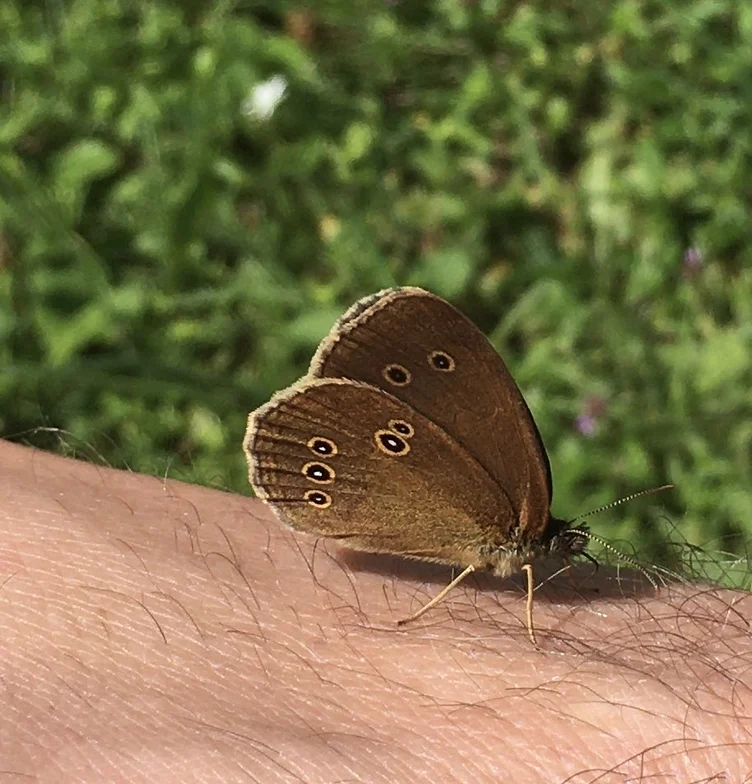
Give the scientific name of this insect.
Aphantopus hyperantus
